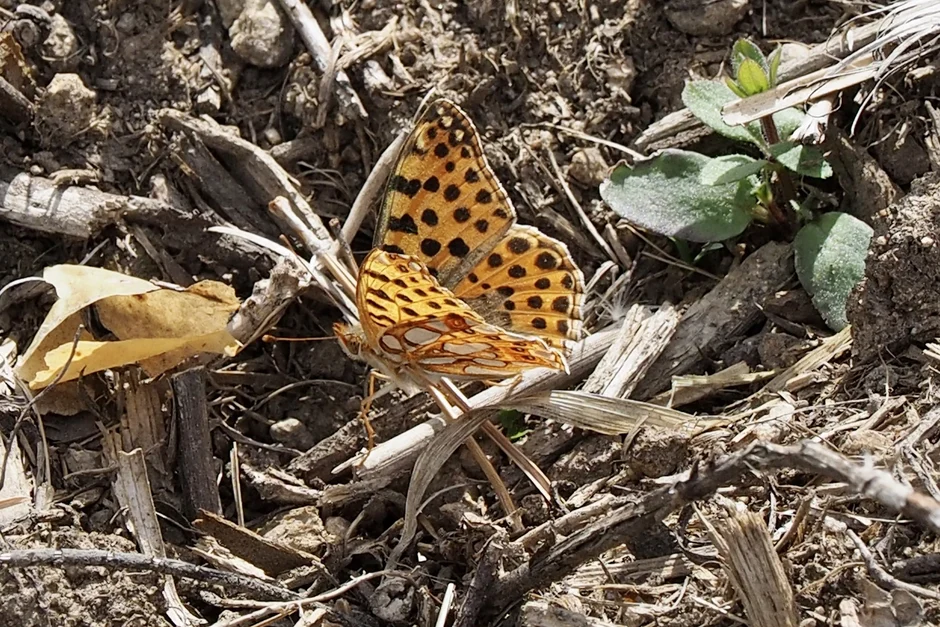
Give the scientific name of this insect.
Issoria lathonia
